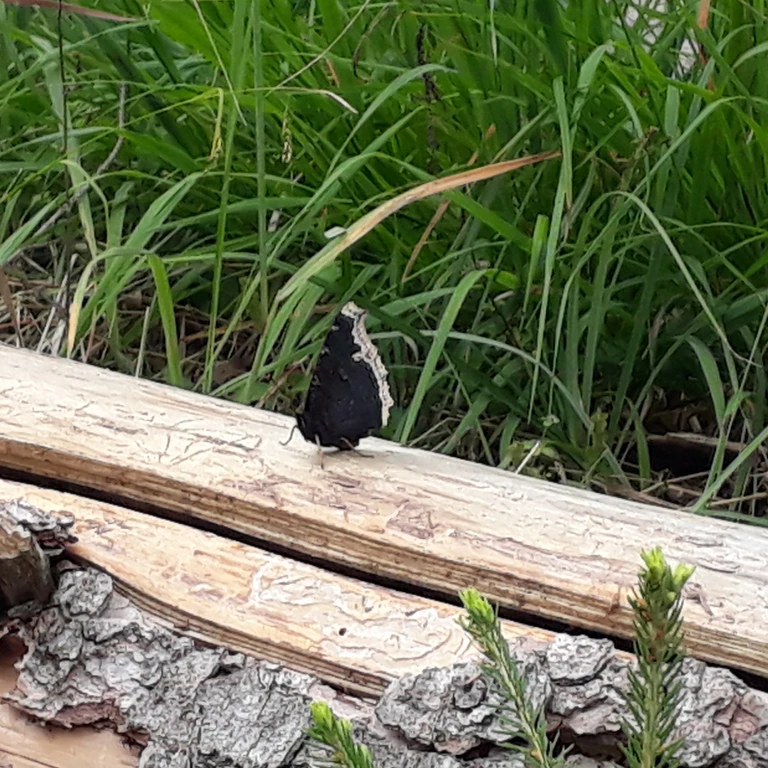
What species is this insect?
Nymphalis antiopa
